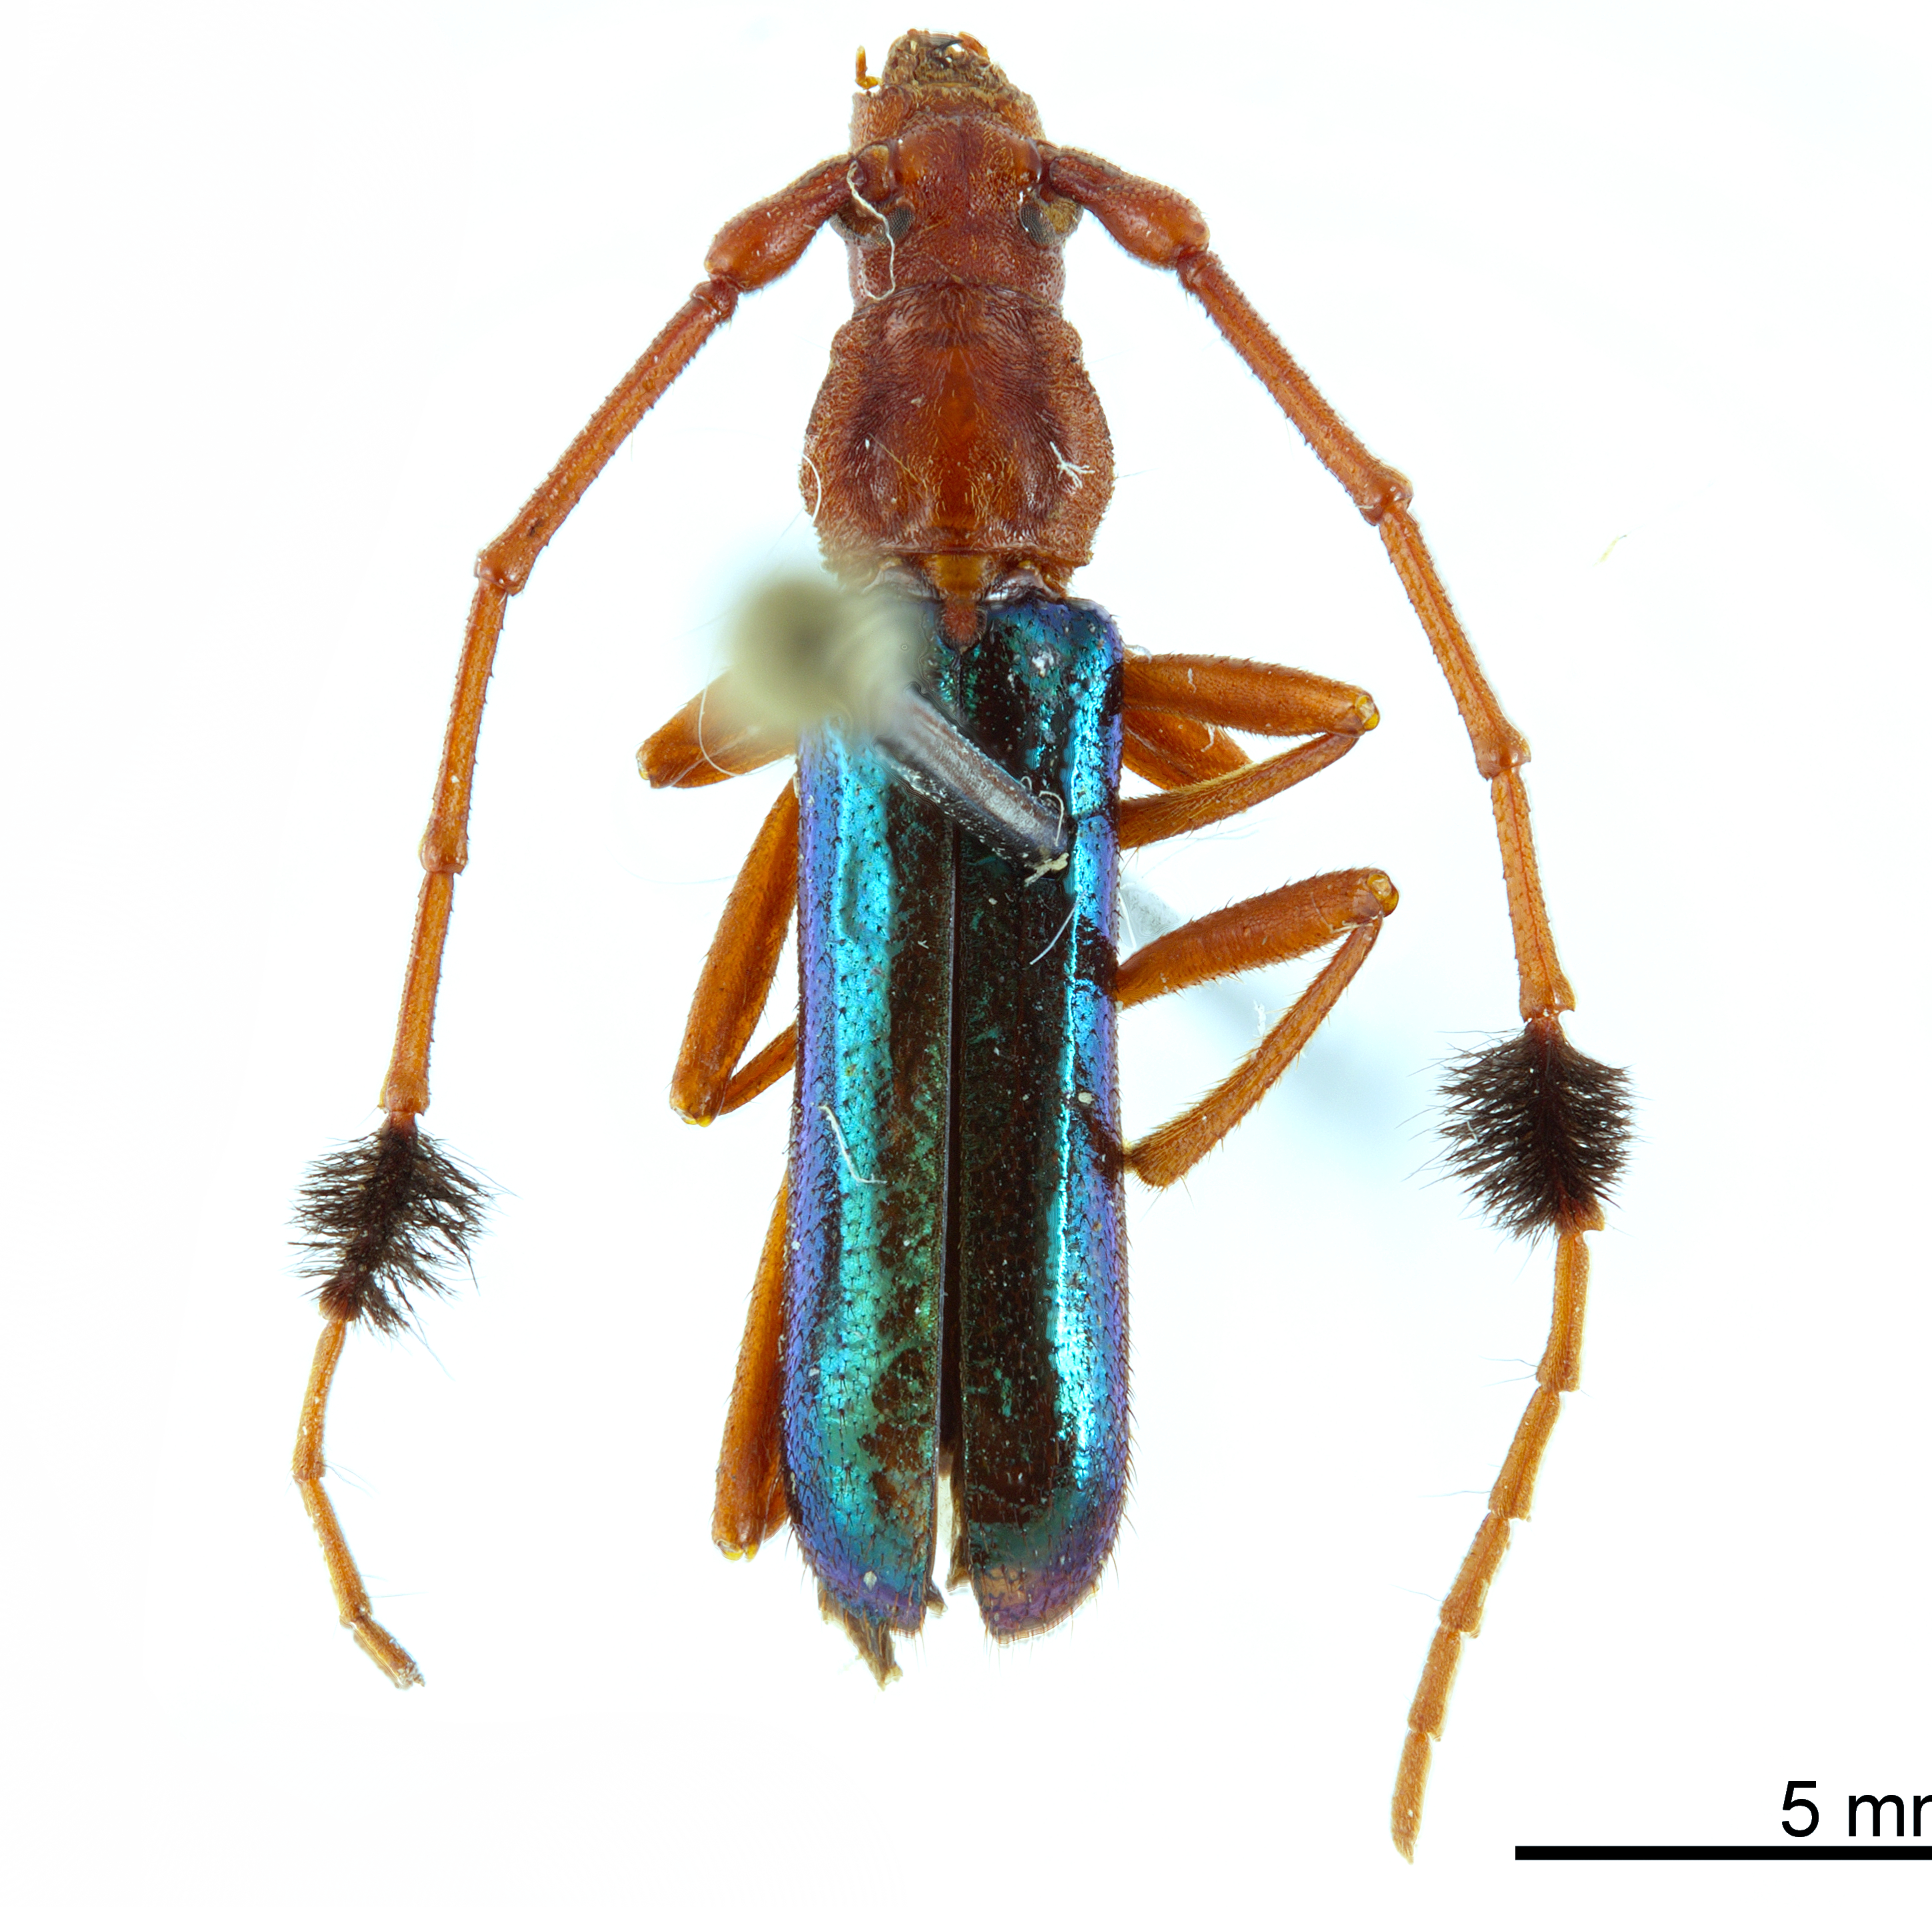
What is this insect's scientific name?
Compsocerus violaceus
